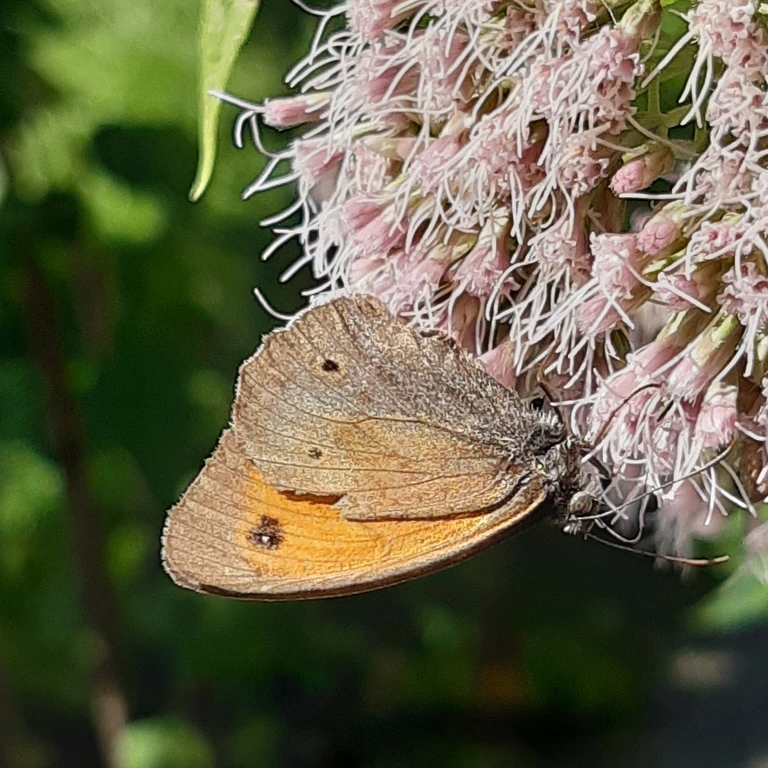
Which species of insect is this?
Maniola jurtina
